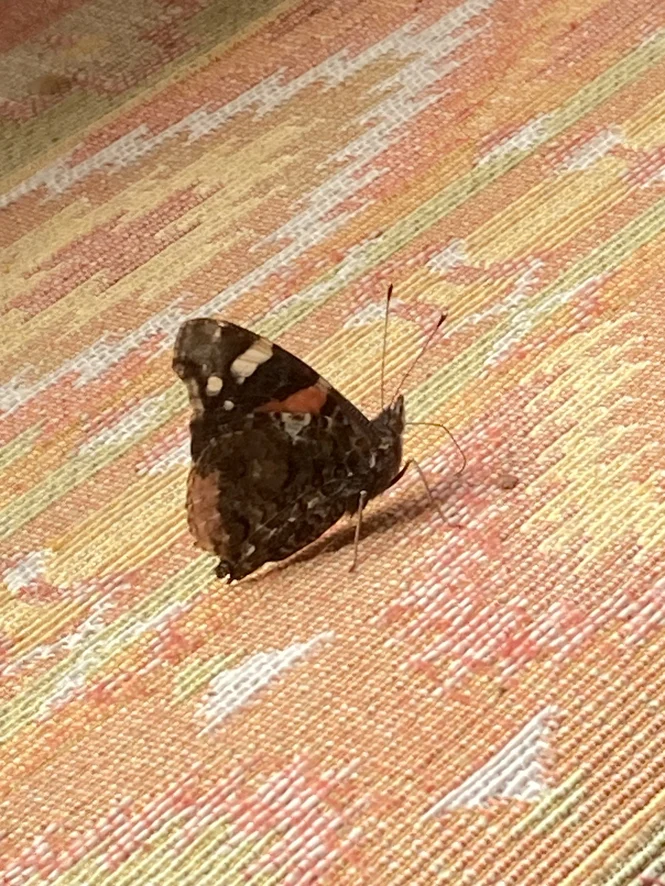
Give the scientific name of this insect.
Vanessa atalanta
